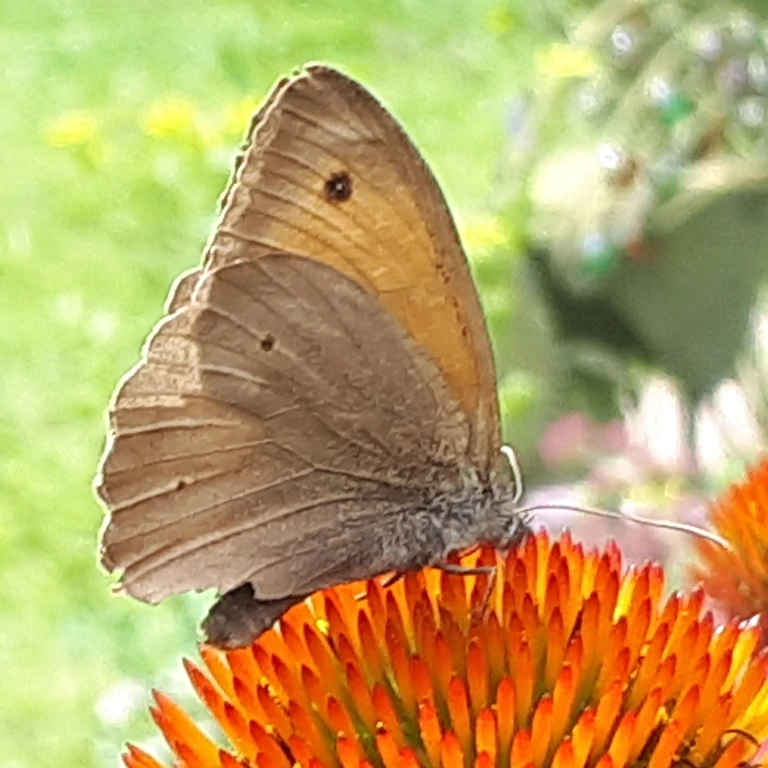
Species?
Maniola jurtina
